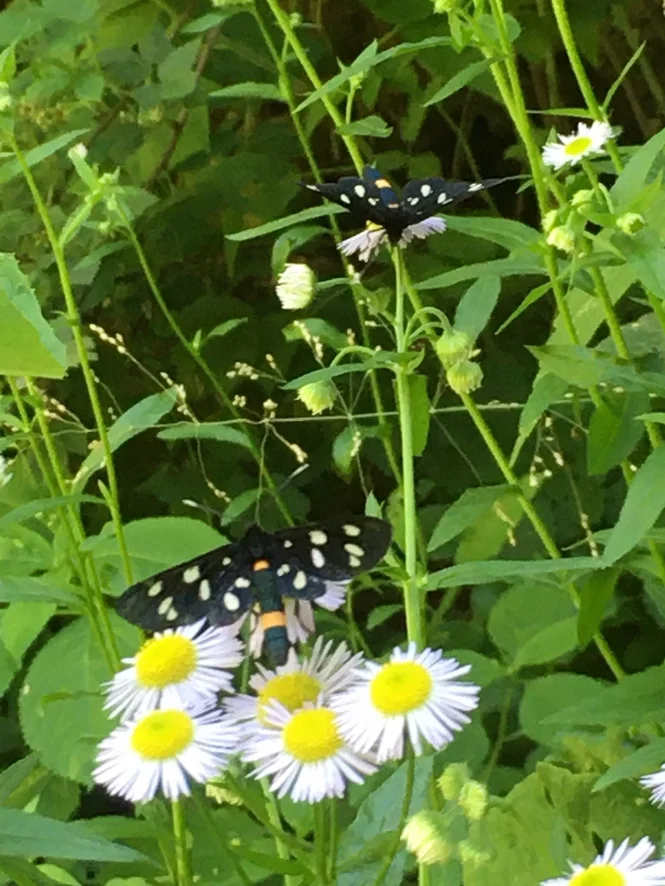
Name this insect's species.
Amata phegea
